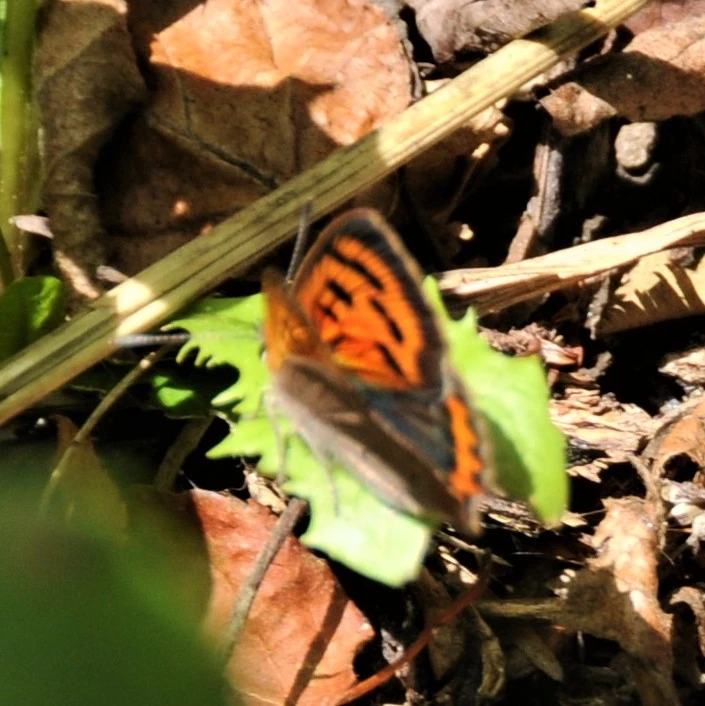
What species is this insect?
Lycaena phlaeas
